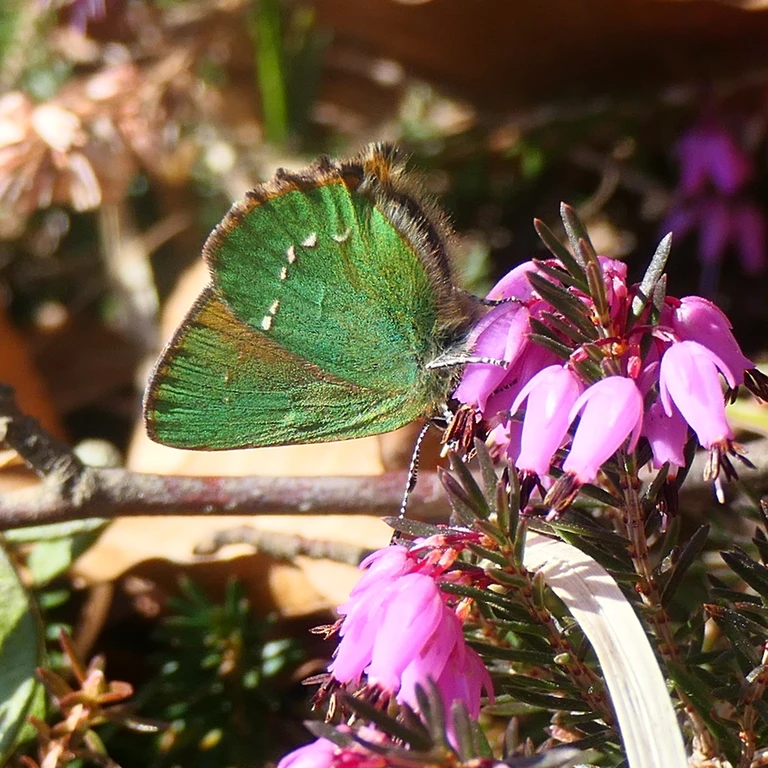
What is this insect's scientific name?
Callophrys rubi
